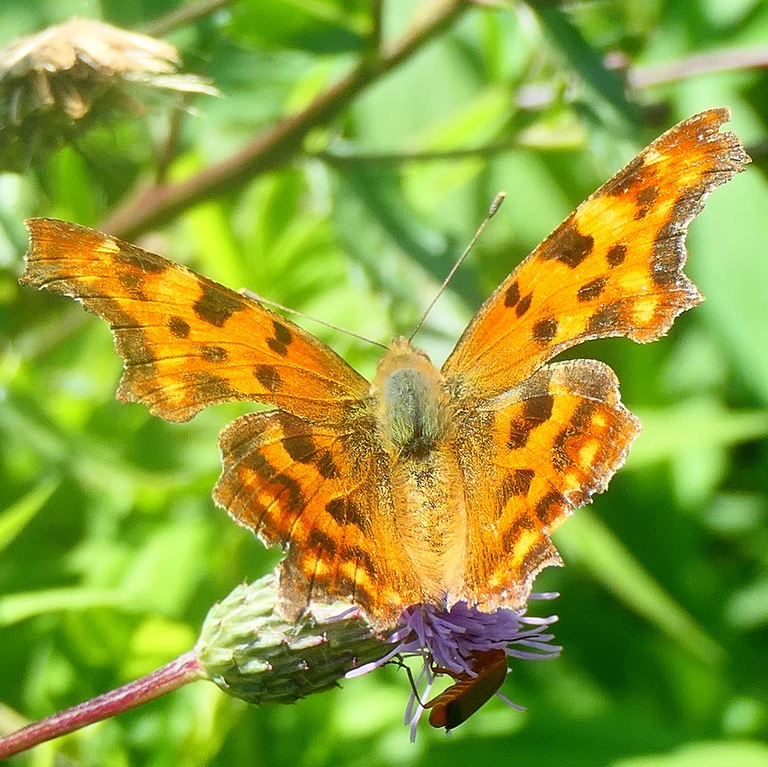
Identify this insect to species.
Polygonia c-album
